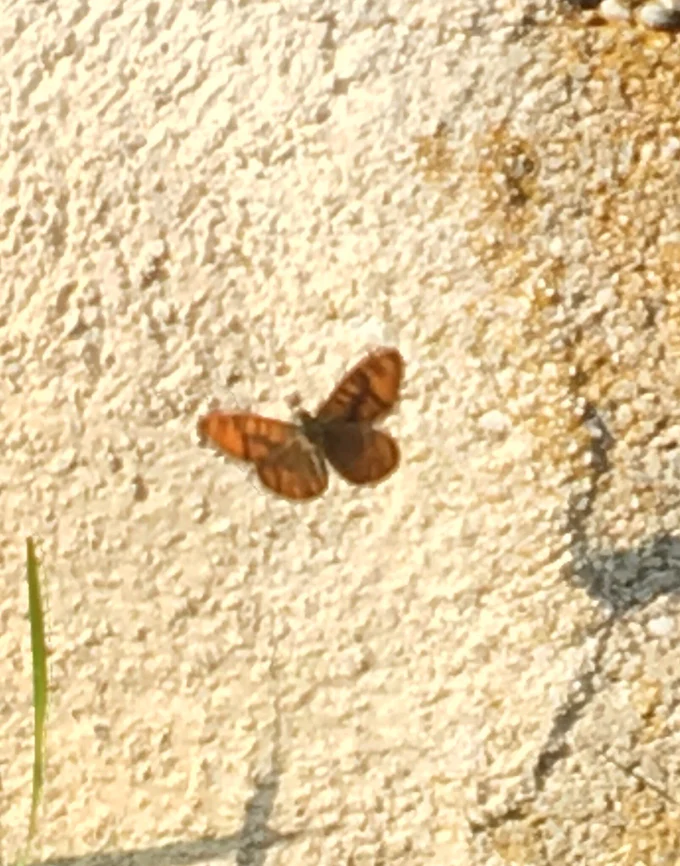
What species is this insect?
Lasiommata megera (also Pararge megera)
